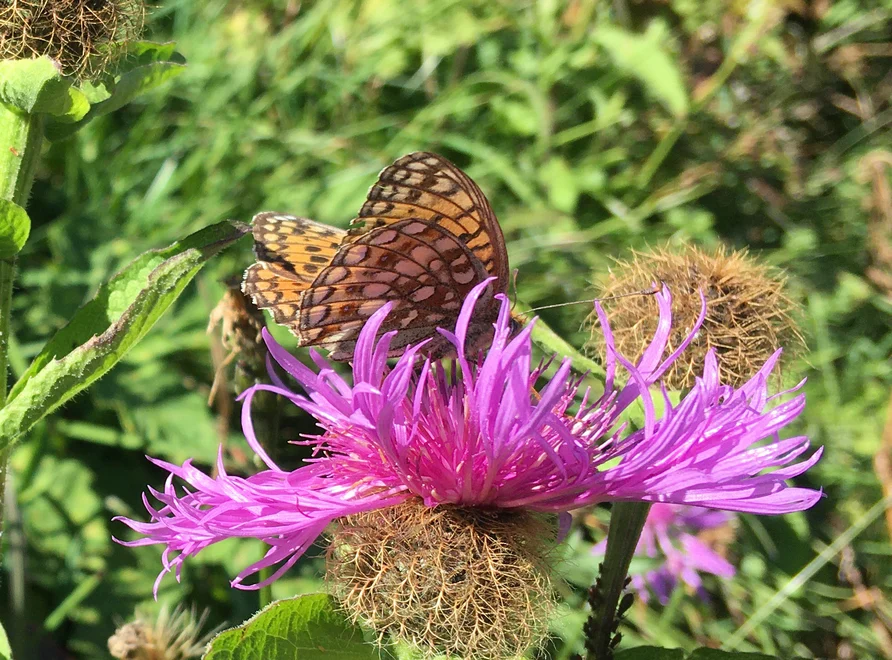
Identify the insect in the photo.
Fabriciana niobe
